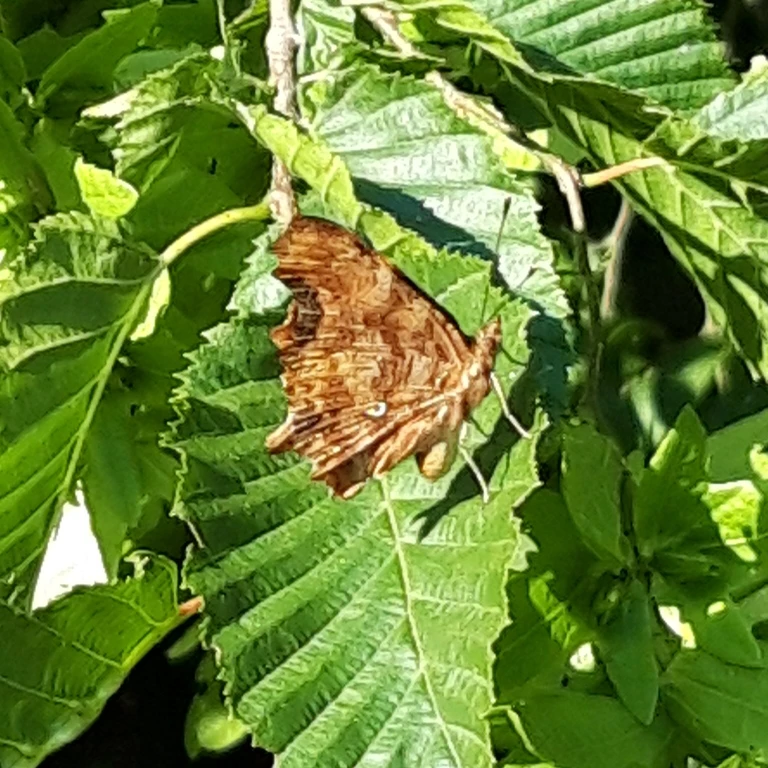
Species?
Polygonia c-album
